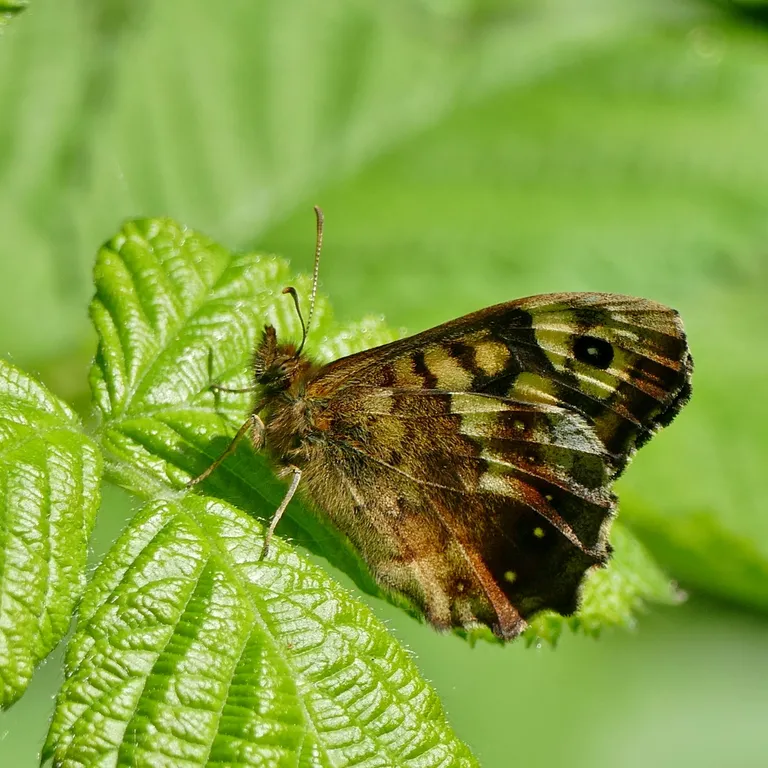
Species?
Pararge aegeria
